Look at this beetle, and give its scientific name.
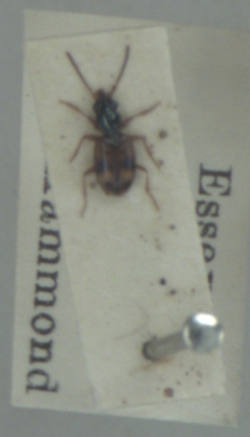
Bembidion articulatum
